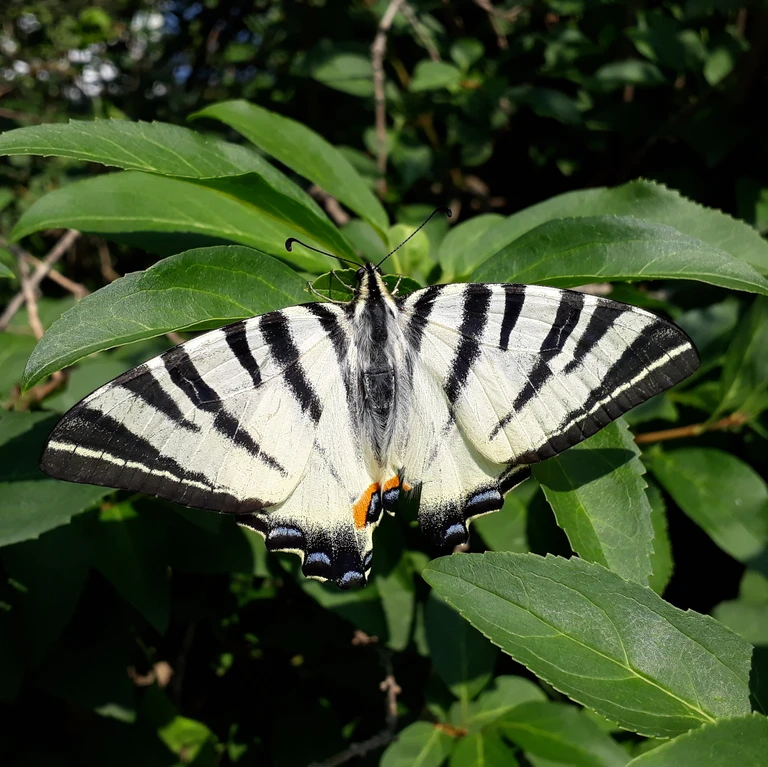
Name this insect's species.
Iphiclides podalirius
